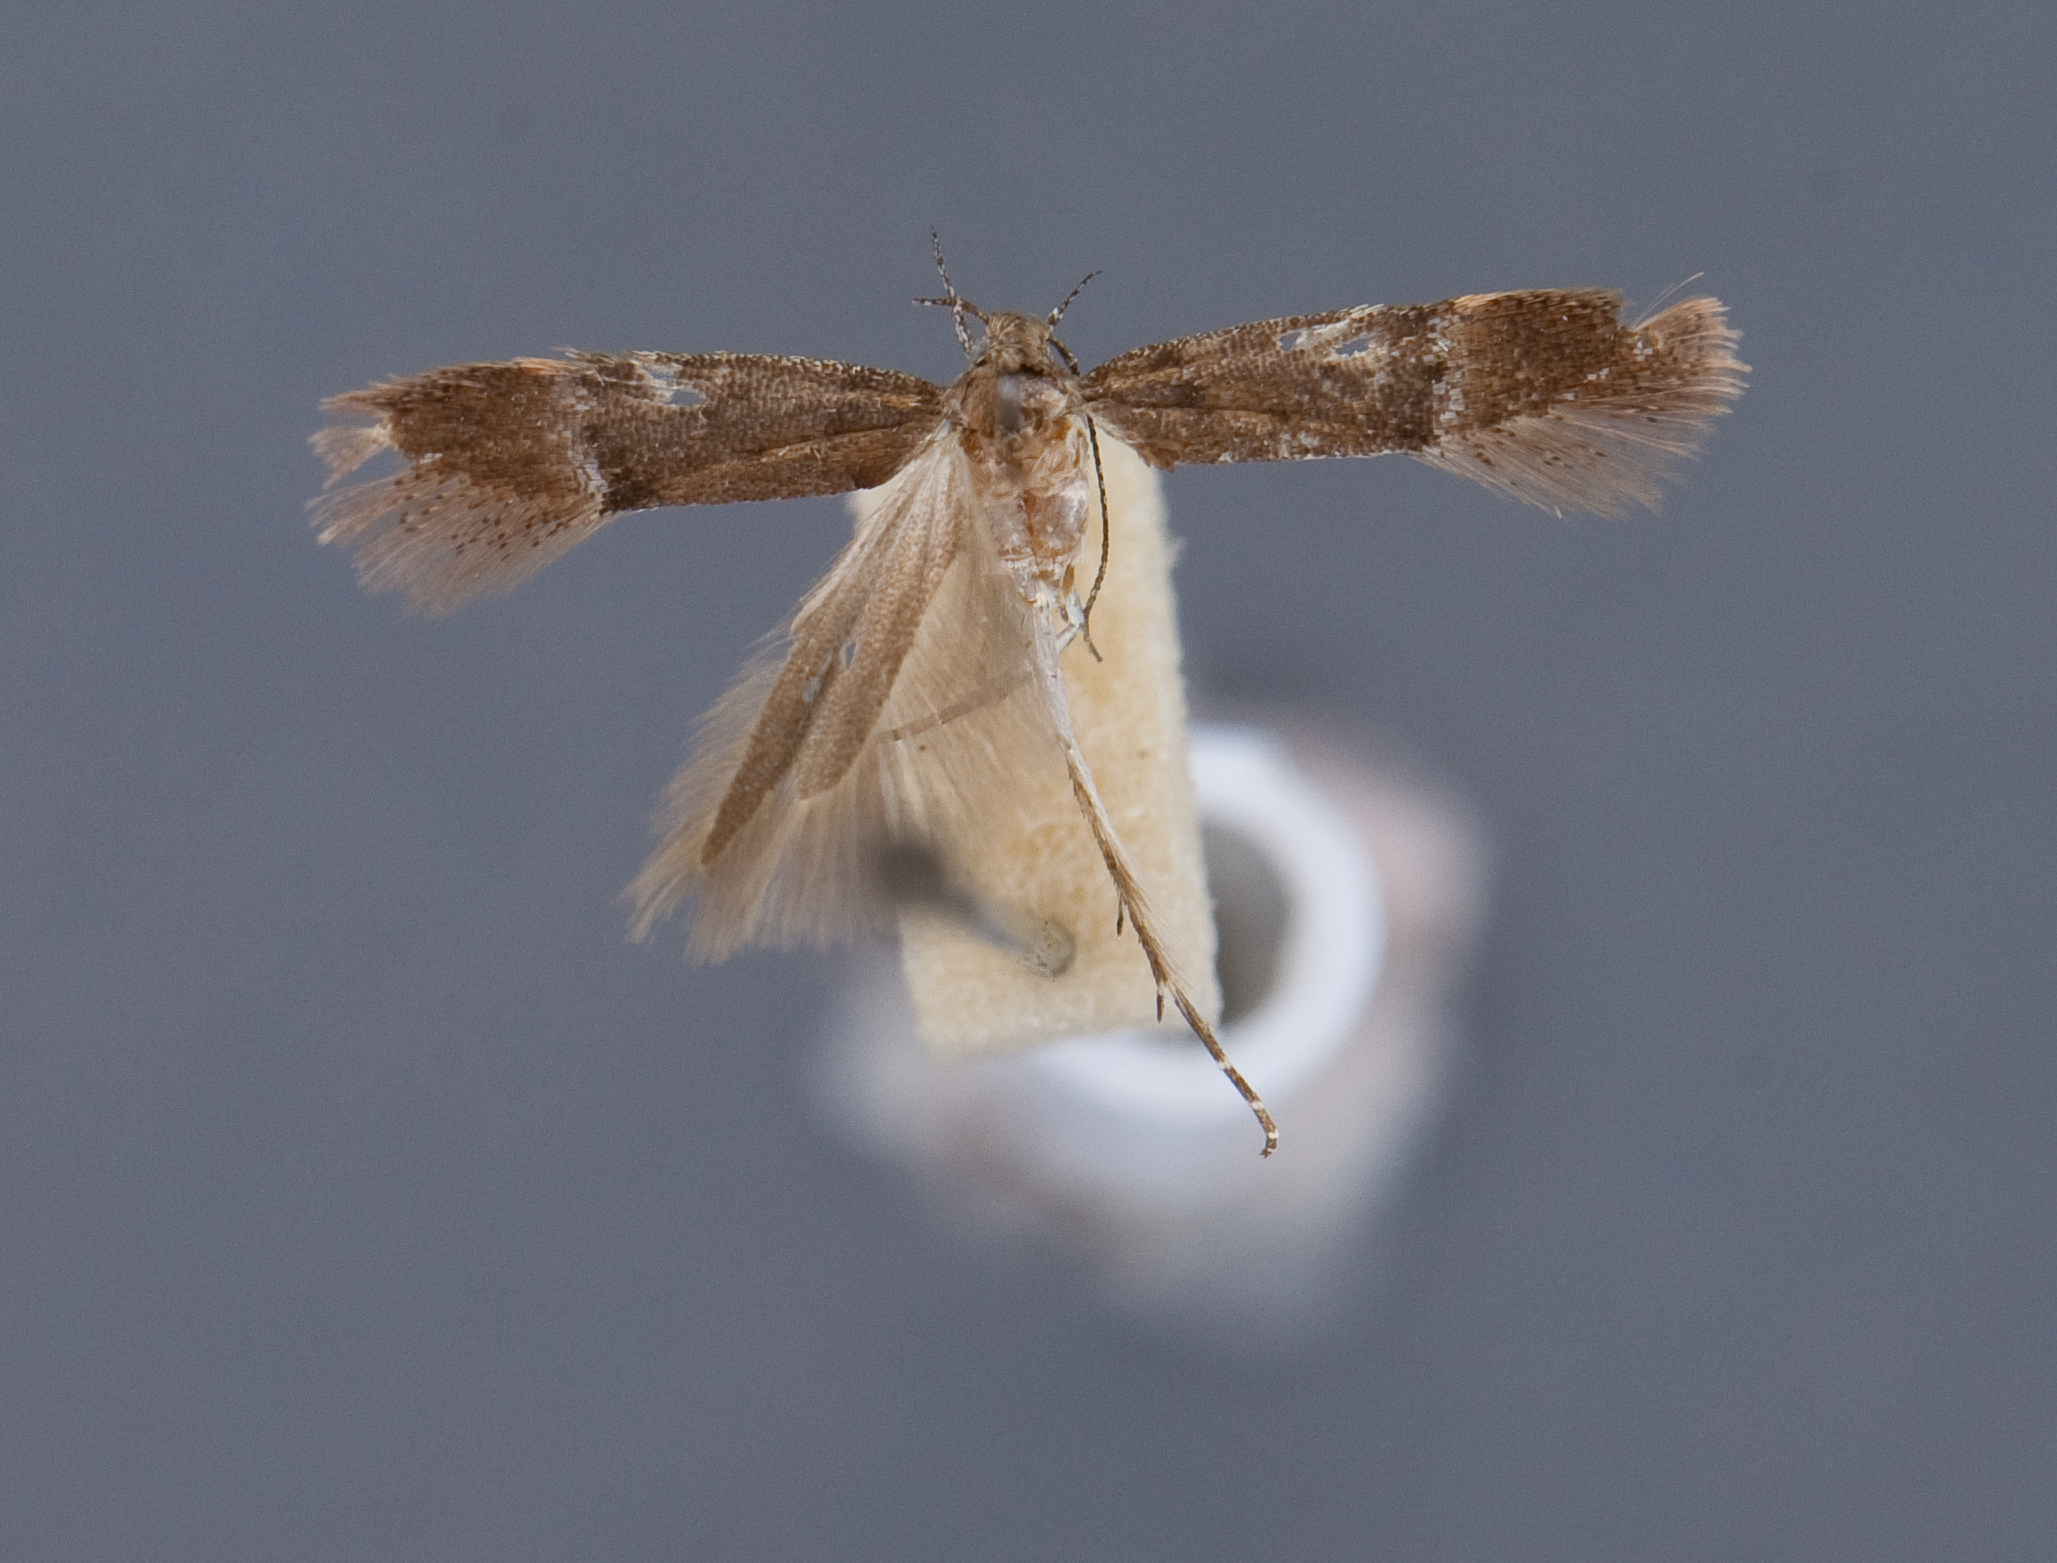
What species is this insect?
Eudactylota barberella (also Neodactylota barberella)
